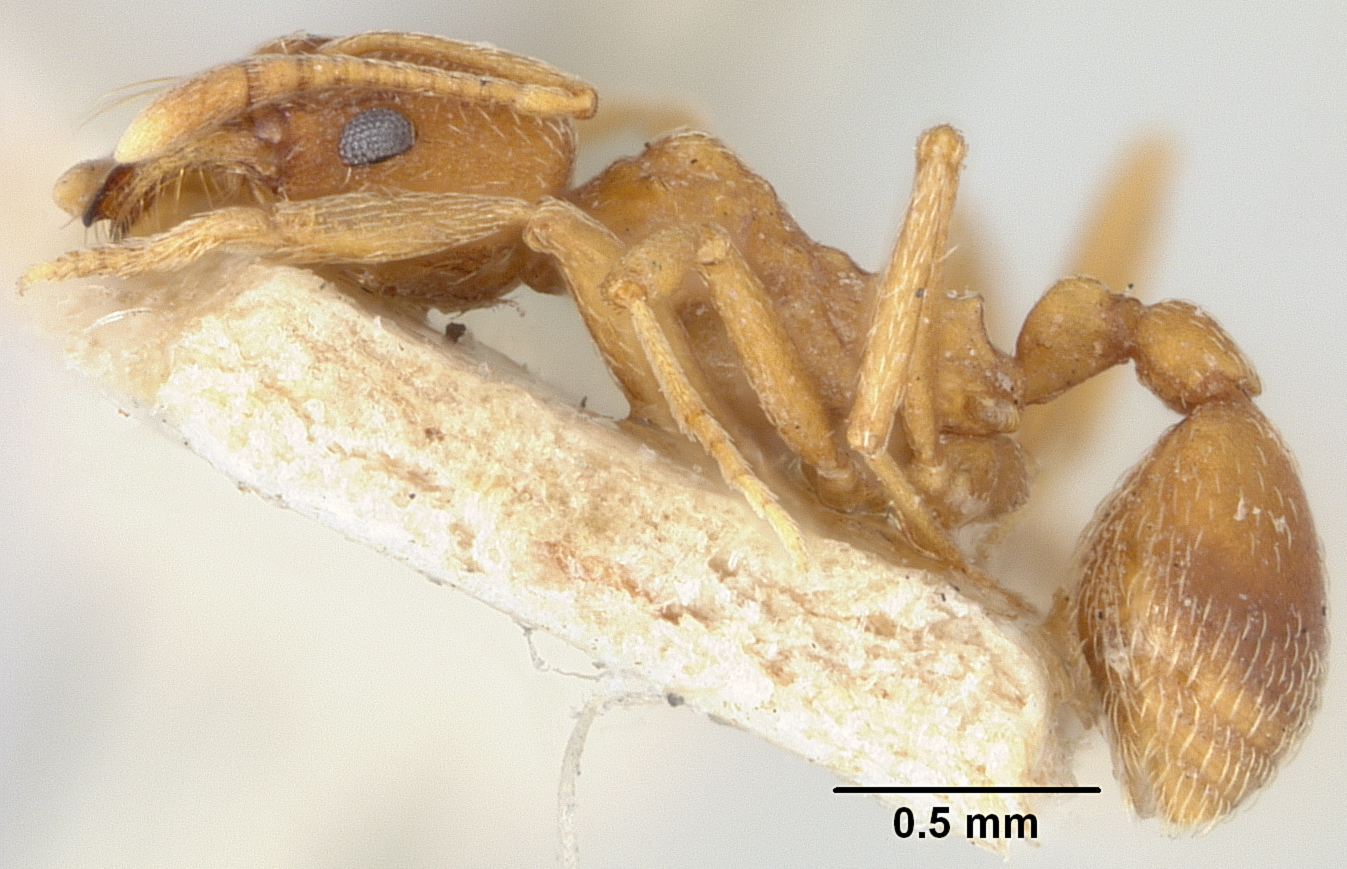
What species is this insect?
Myrmicocrypta emeryi
